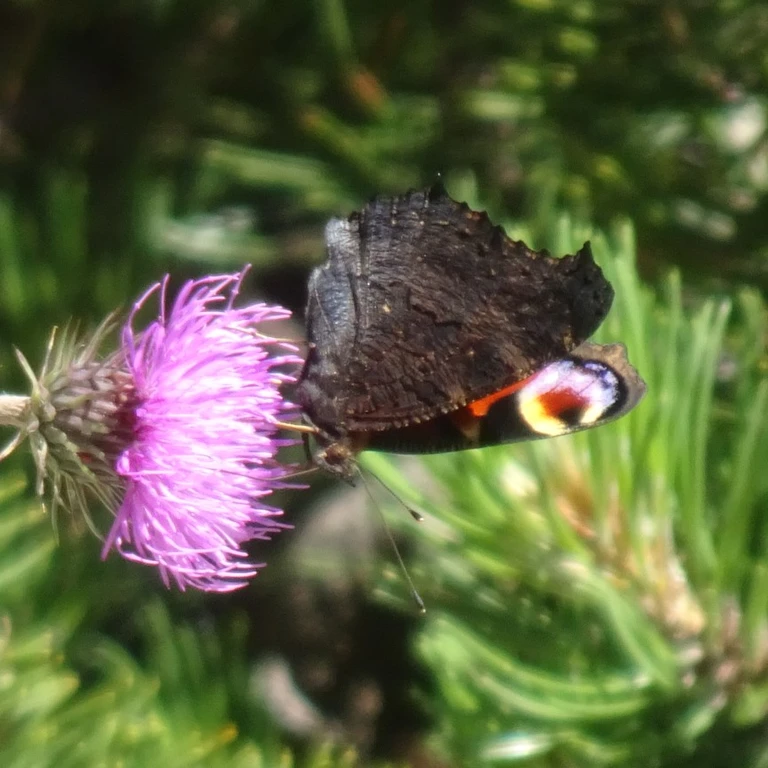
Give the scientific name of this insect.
Aglais io
